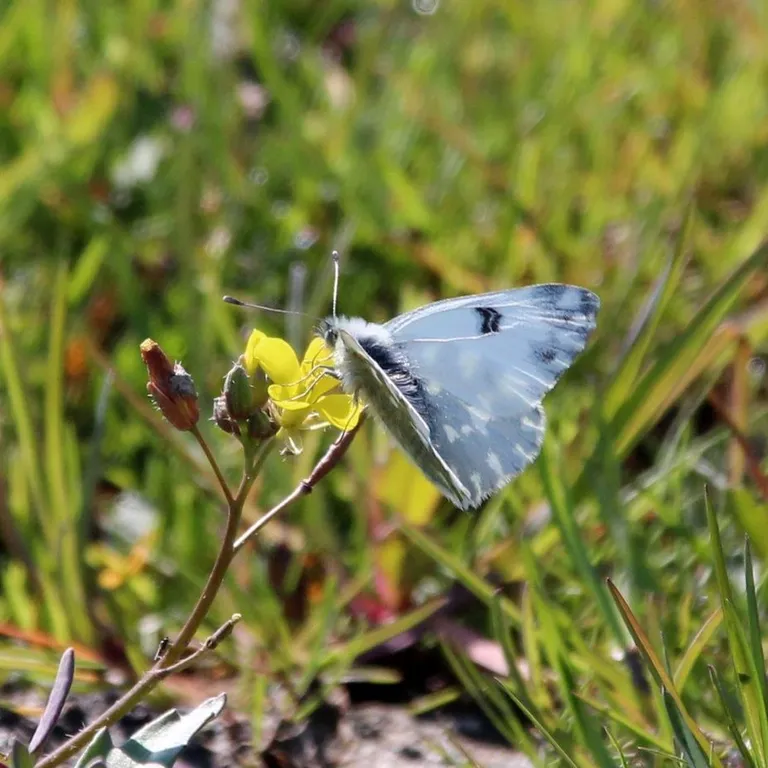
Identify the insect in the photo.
Pontia edusa
